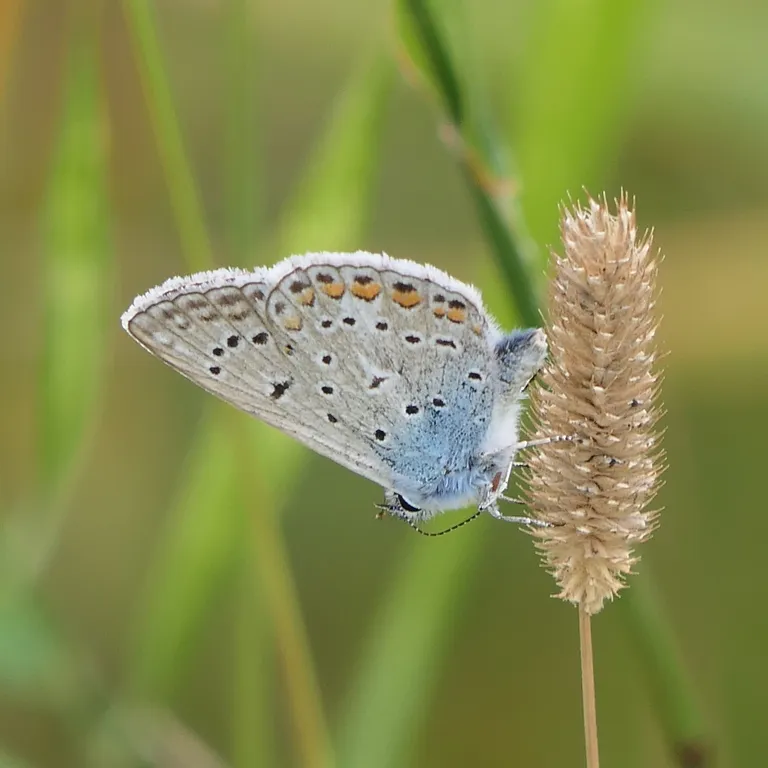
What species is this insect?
Polyommatus icarus
